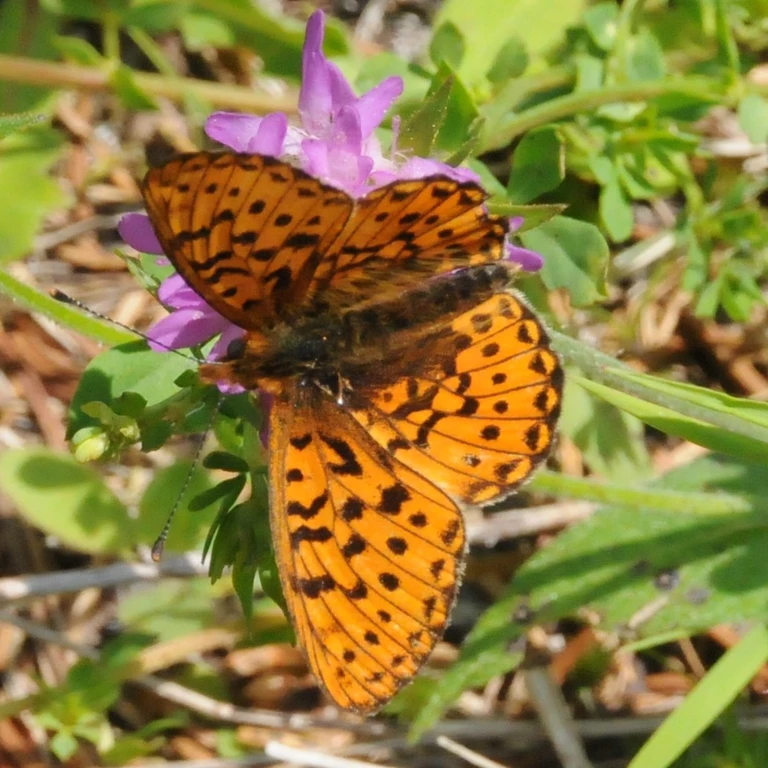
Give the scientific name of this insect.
Boloria euphrosyne (also Clossiana euphrosyne)
